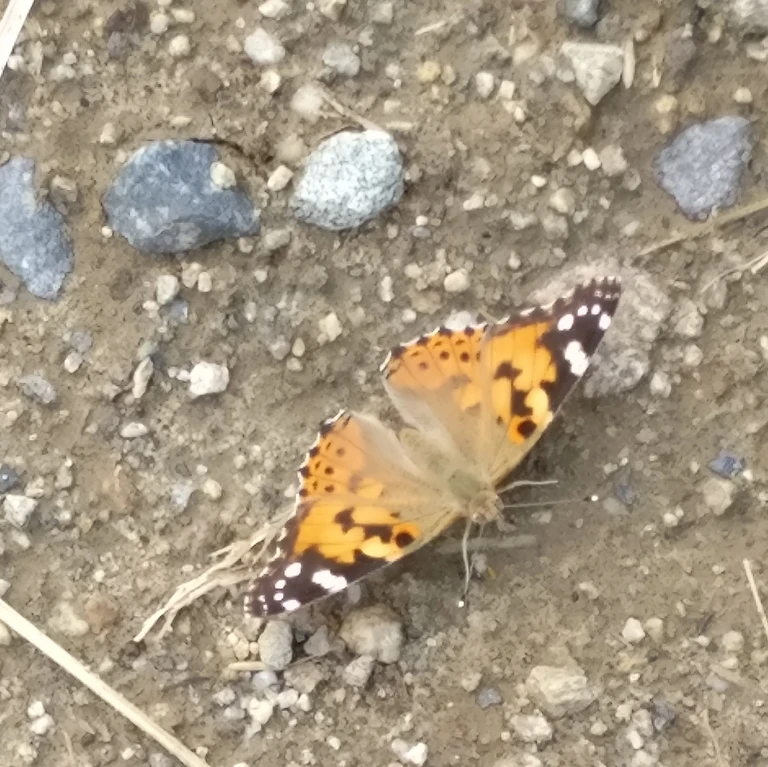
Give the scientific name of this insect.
Vanessa cardui
